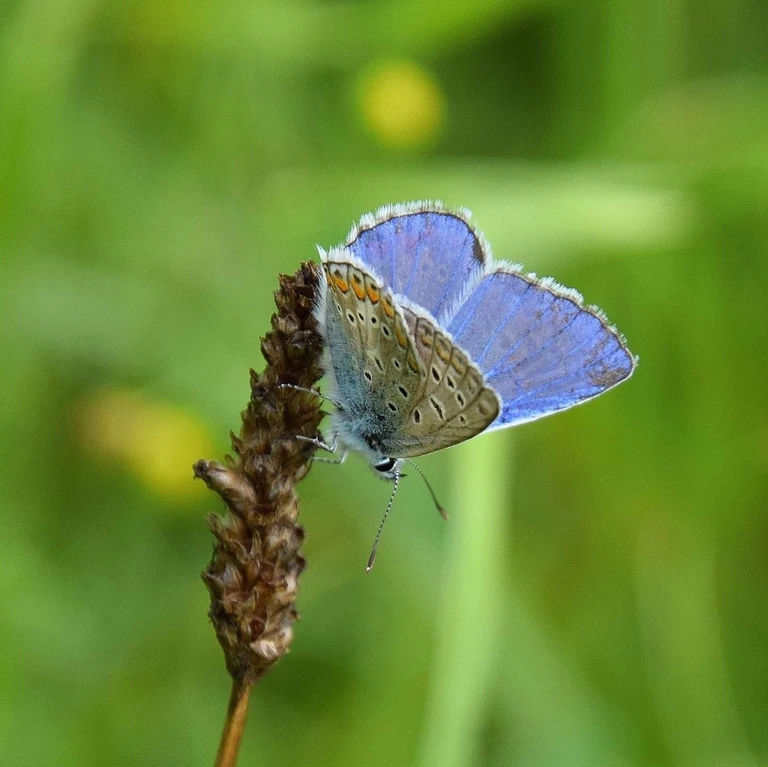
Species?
Polyommatus icarus
